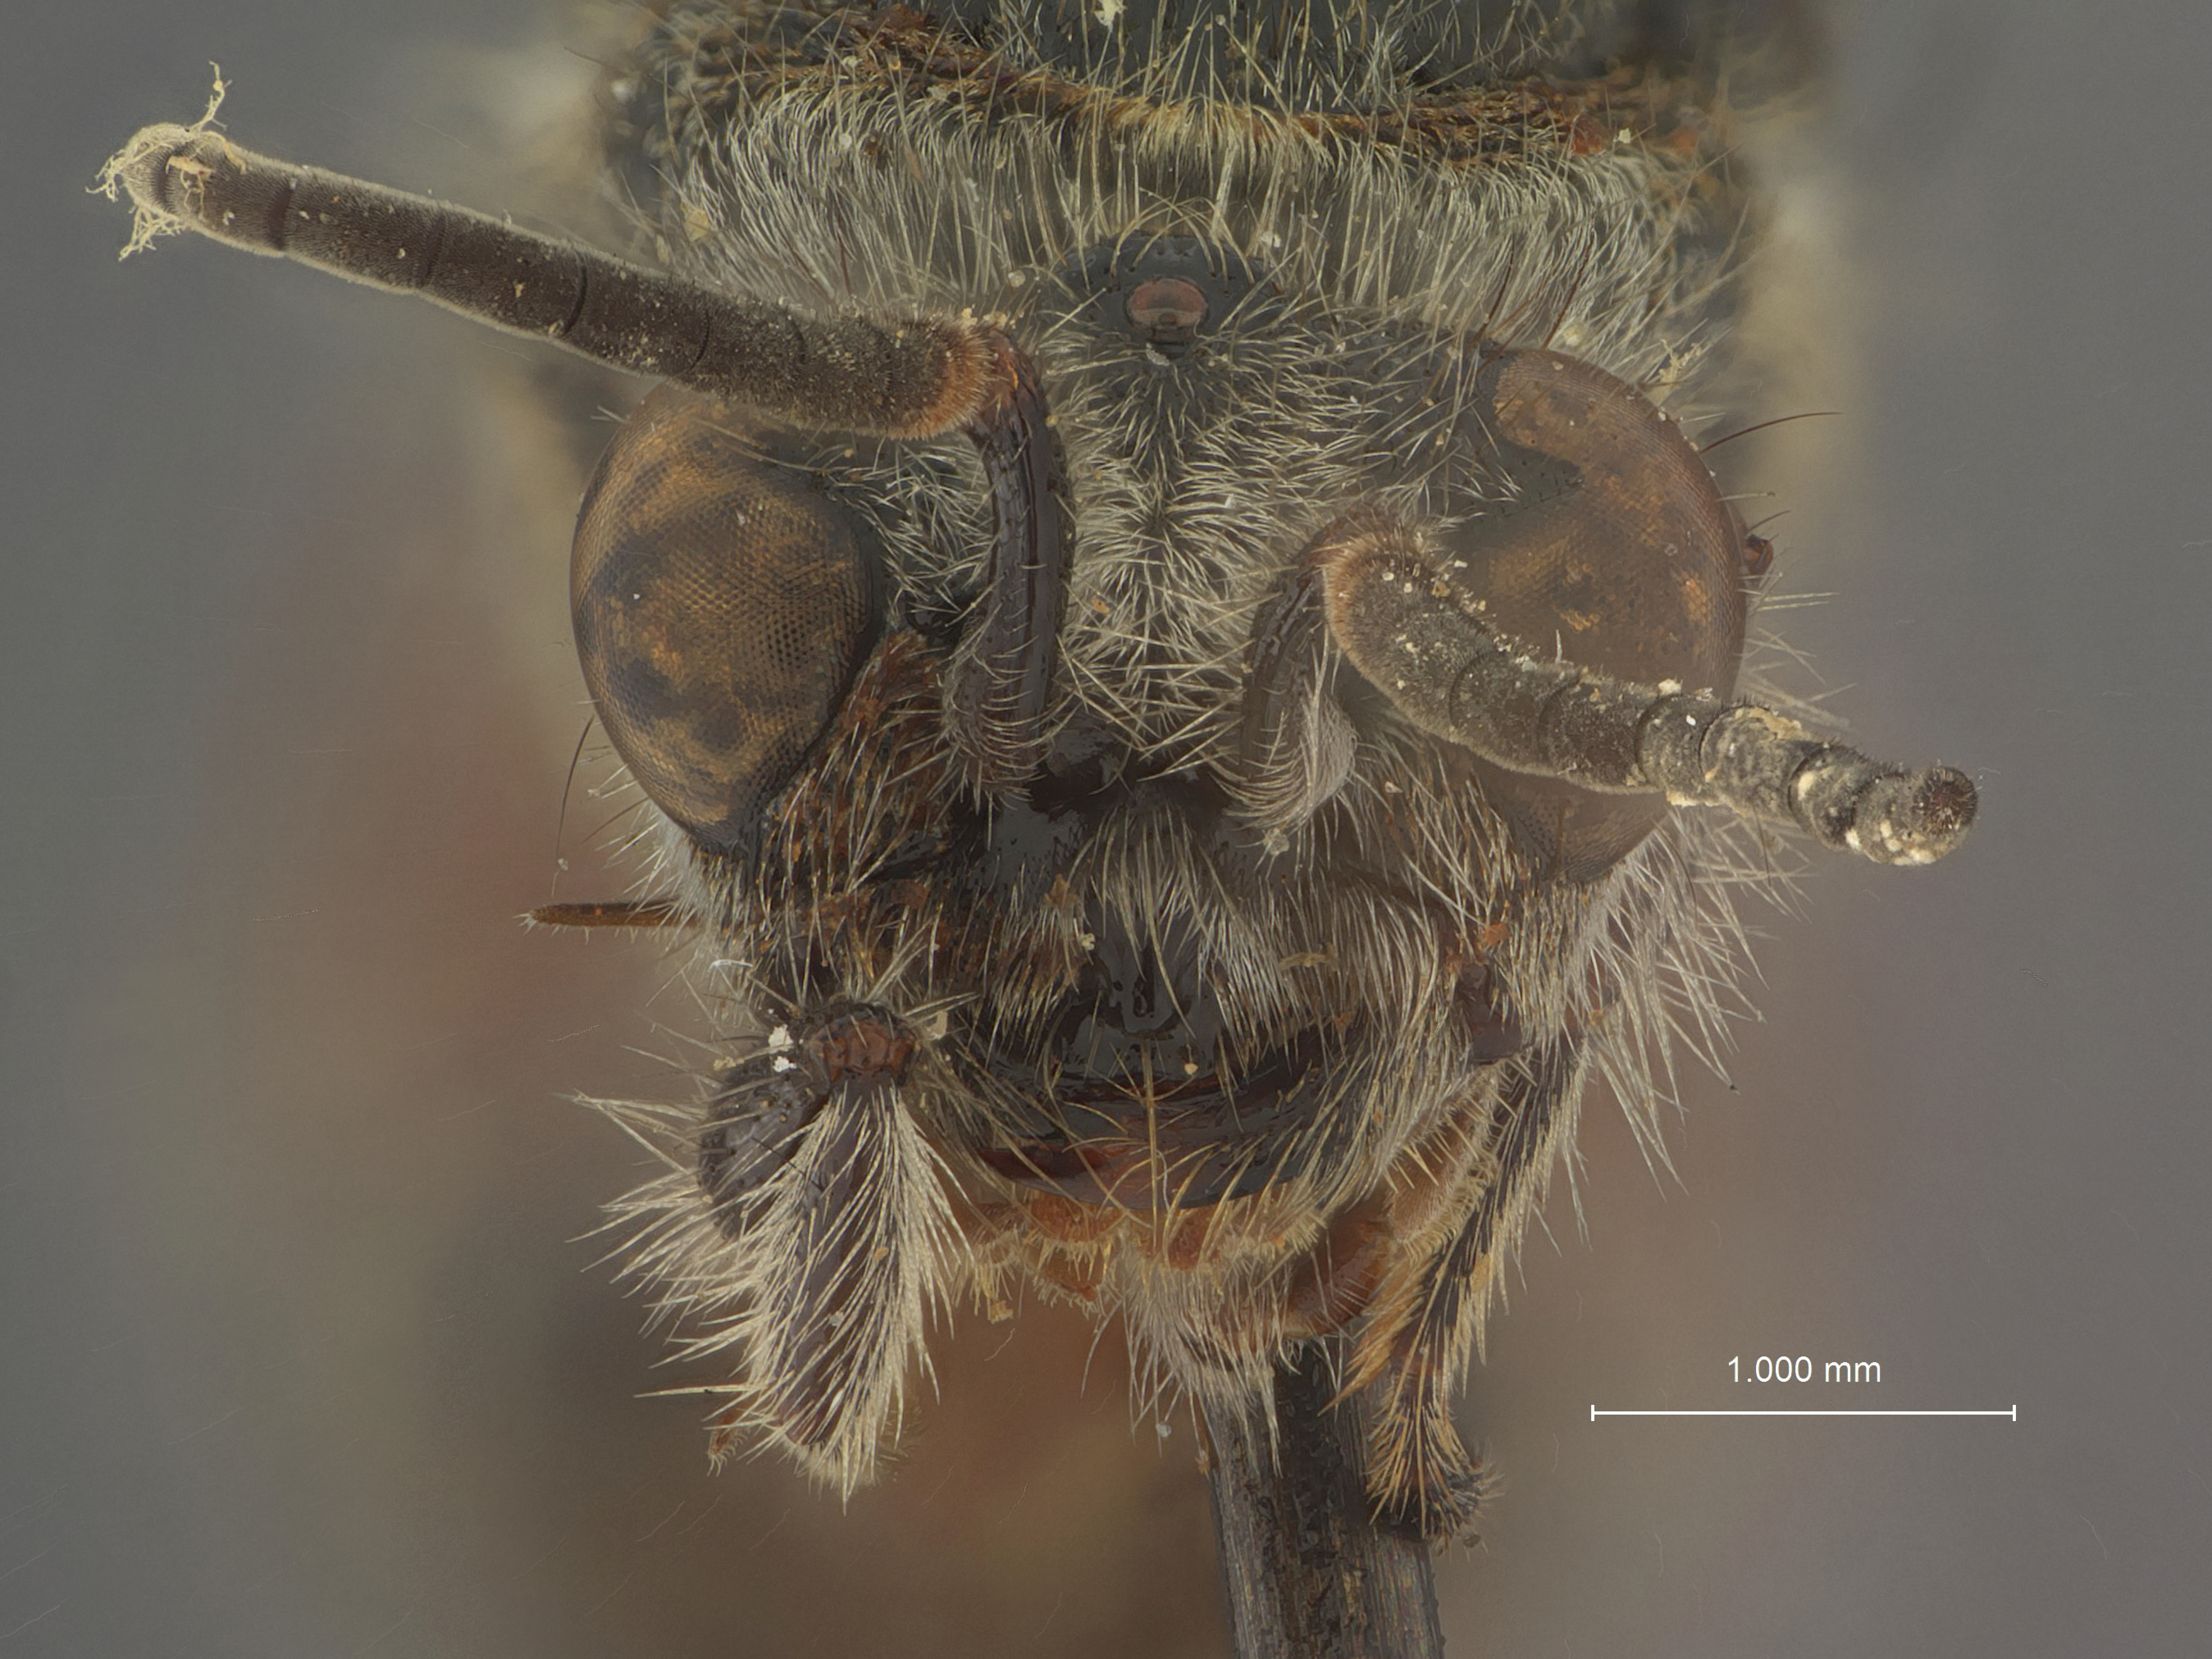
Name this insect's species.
Timulla sticticornis
